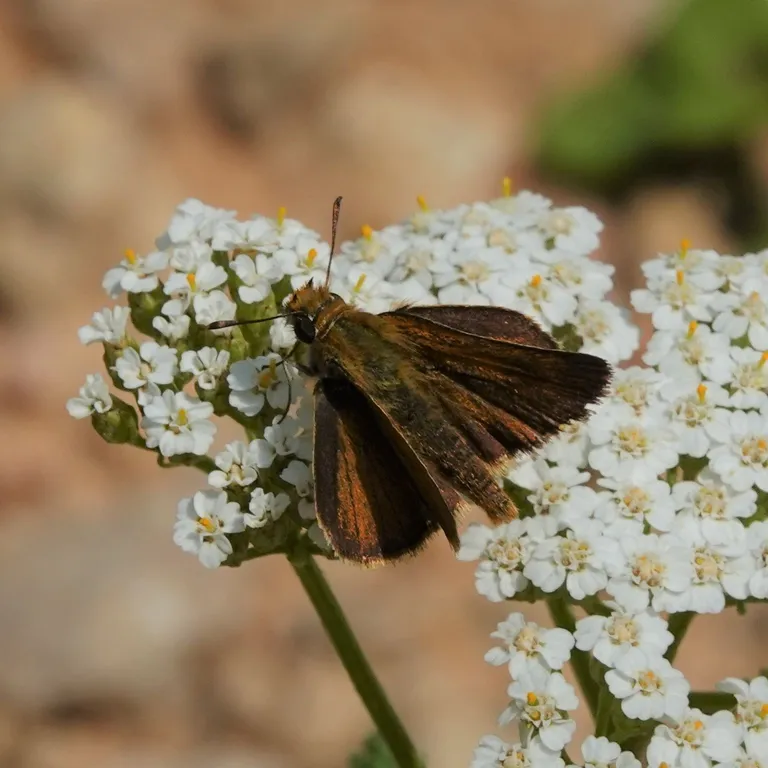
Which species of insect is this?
Thymelicus acteon
